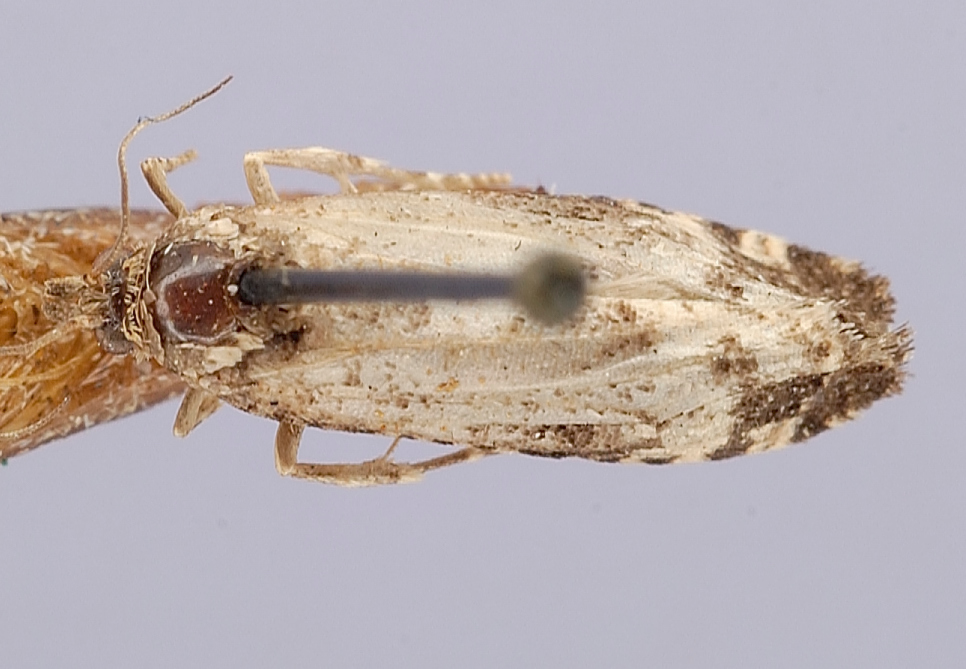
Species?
Epinotia flavillana
